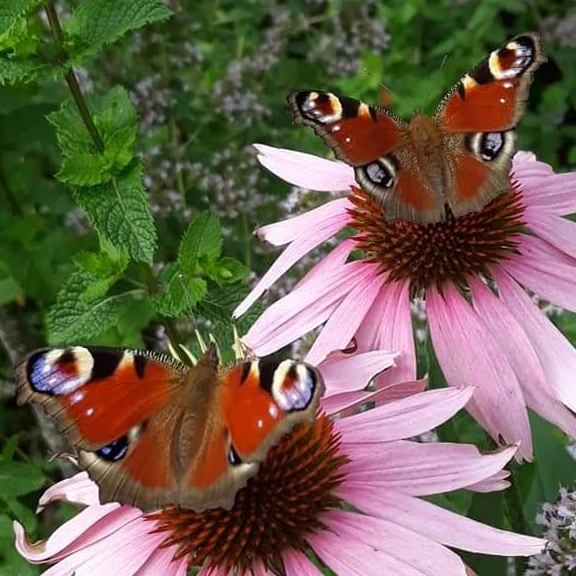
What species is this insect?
Aglais io
